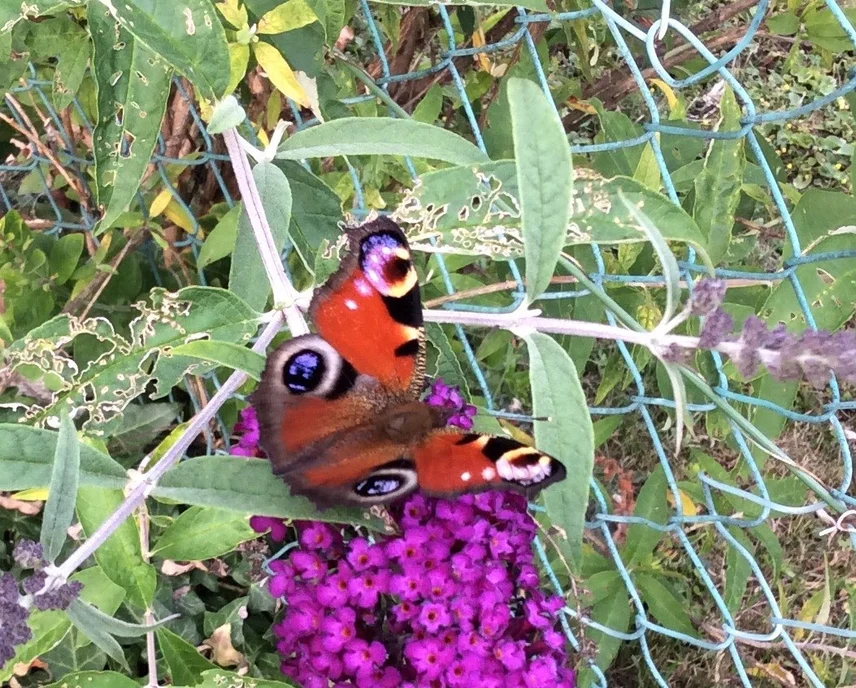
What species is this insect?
Aglais io
